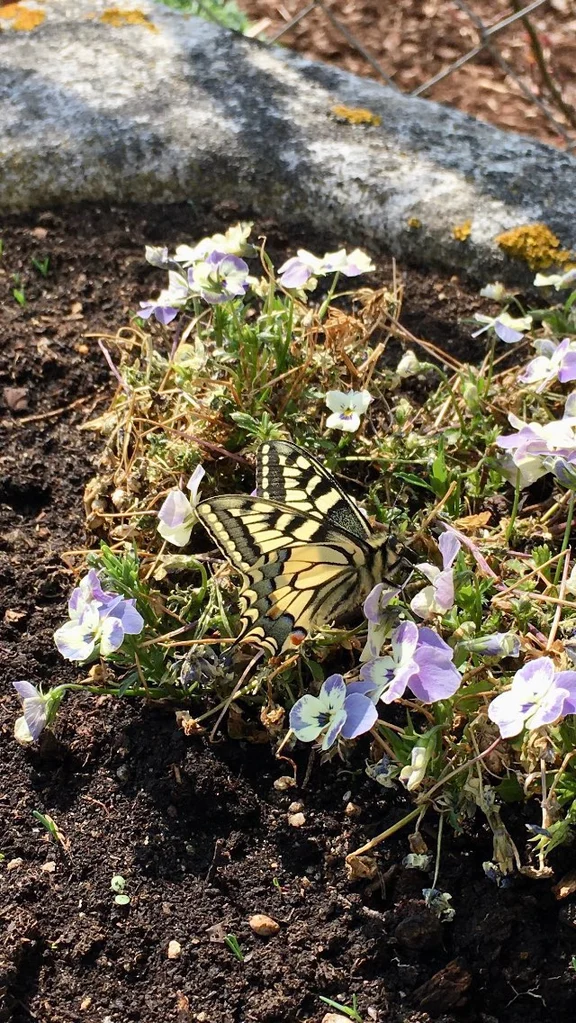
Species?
Papilio machaon
